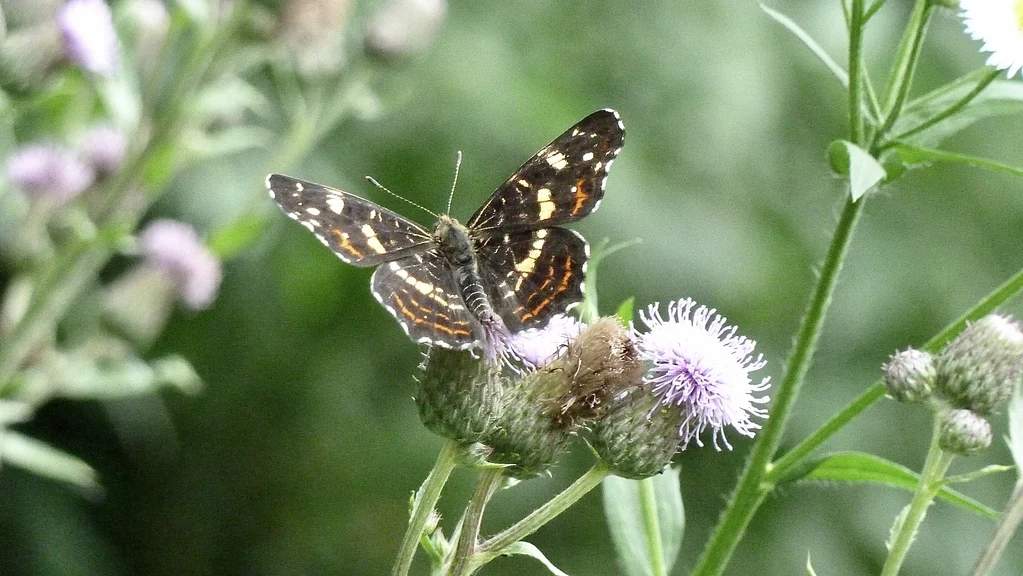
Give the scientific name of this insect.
Araschnia levana
